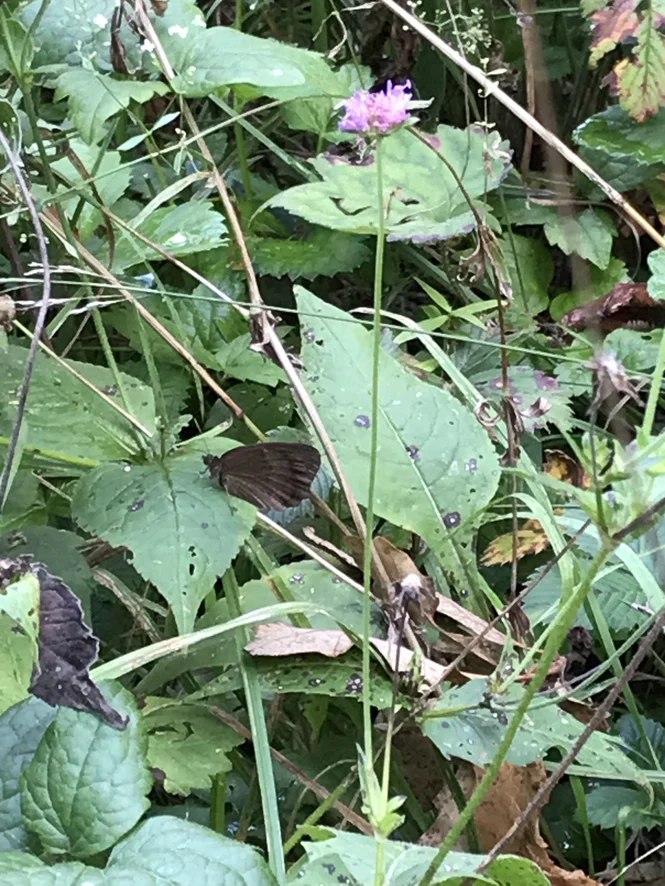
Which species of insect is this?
Minois dryas
